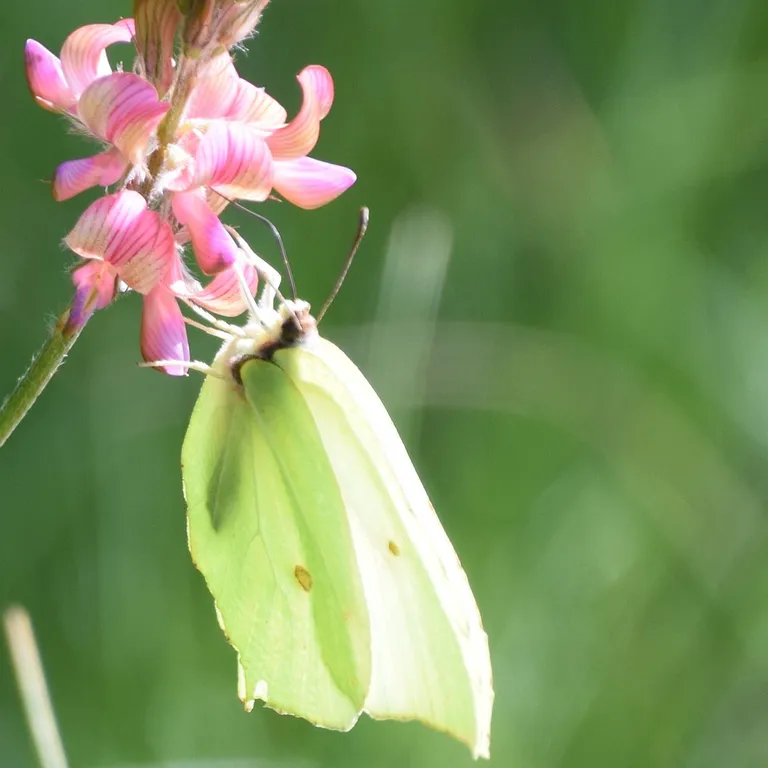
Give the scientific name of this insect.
Gonepteryx rhamni
